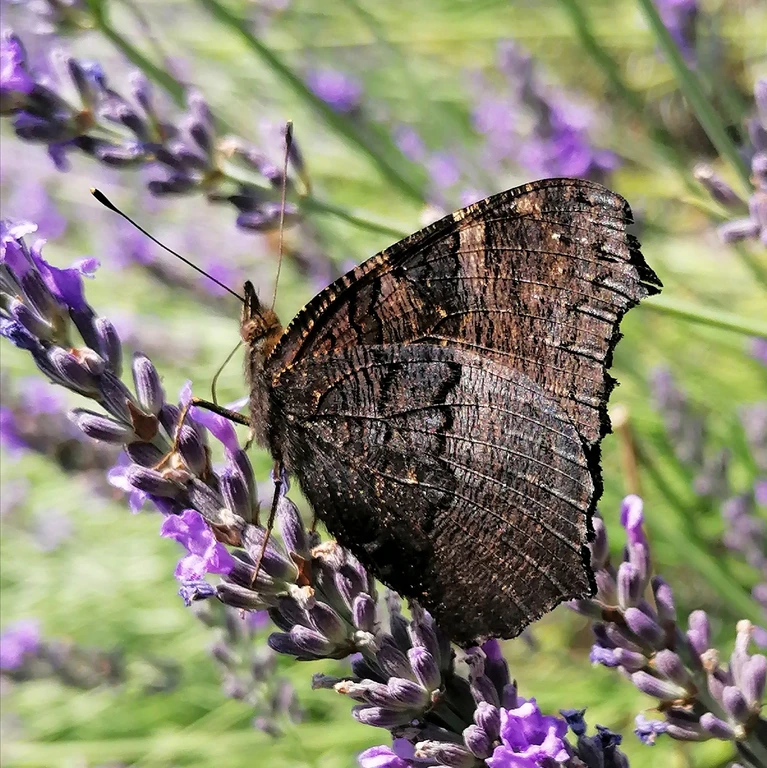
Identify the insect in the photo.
Aglais io
